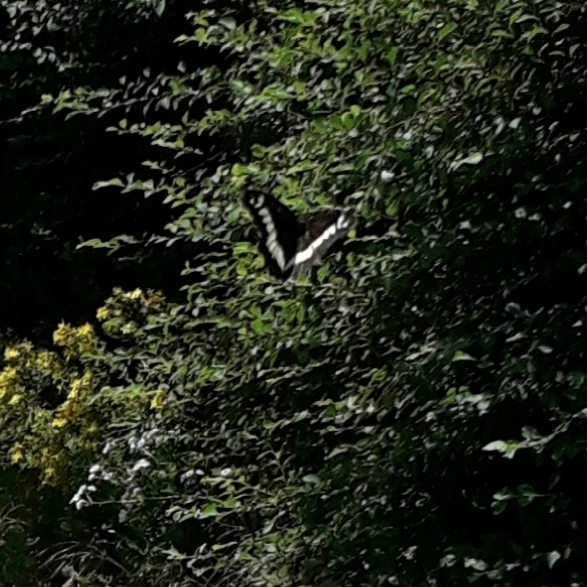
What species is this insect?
Brintesia circe
